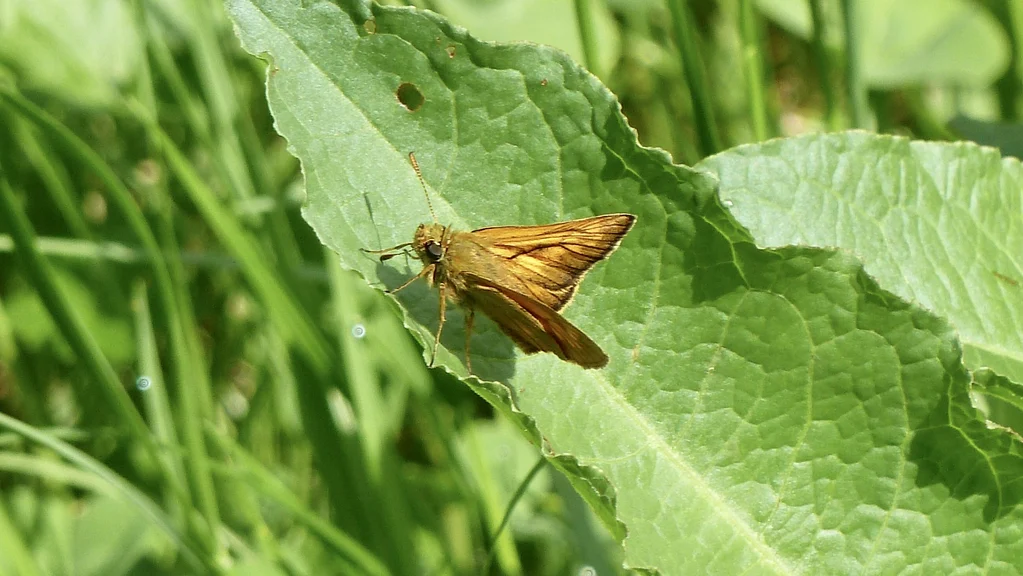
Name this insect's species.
Ochlodes sylvanus (also Ochlodes venata)
